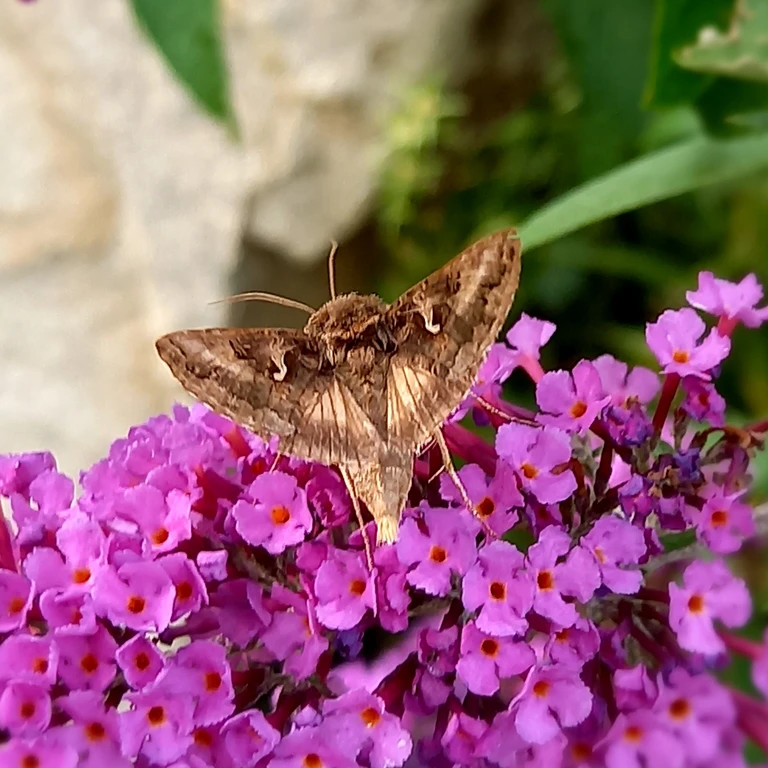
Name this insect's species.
Autographa gamma
